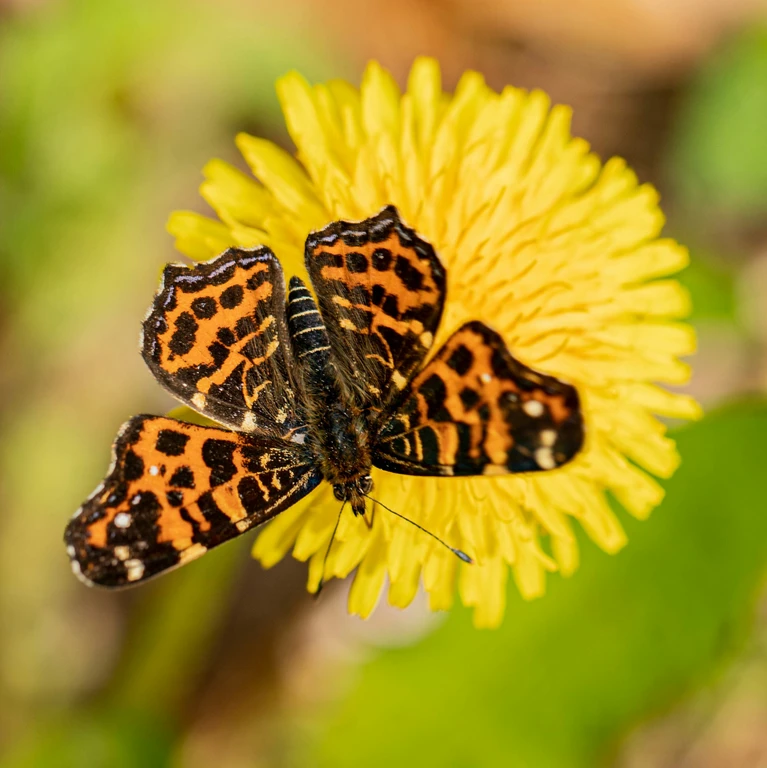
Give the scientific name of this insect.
Araschnia levana
